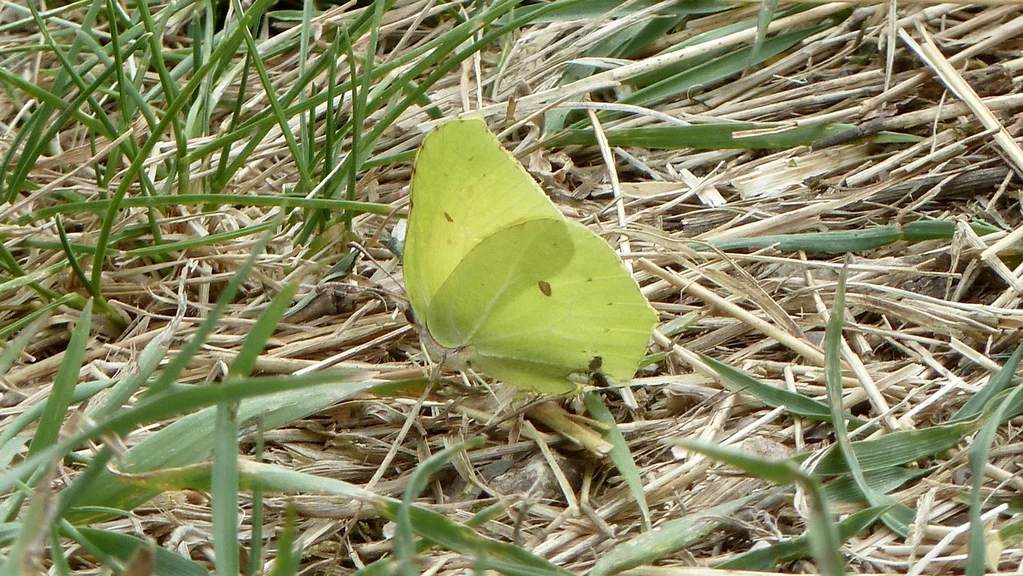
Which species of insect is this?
Gonepteryx rhamni
